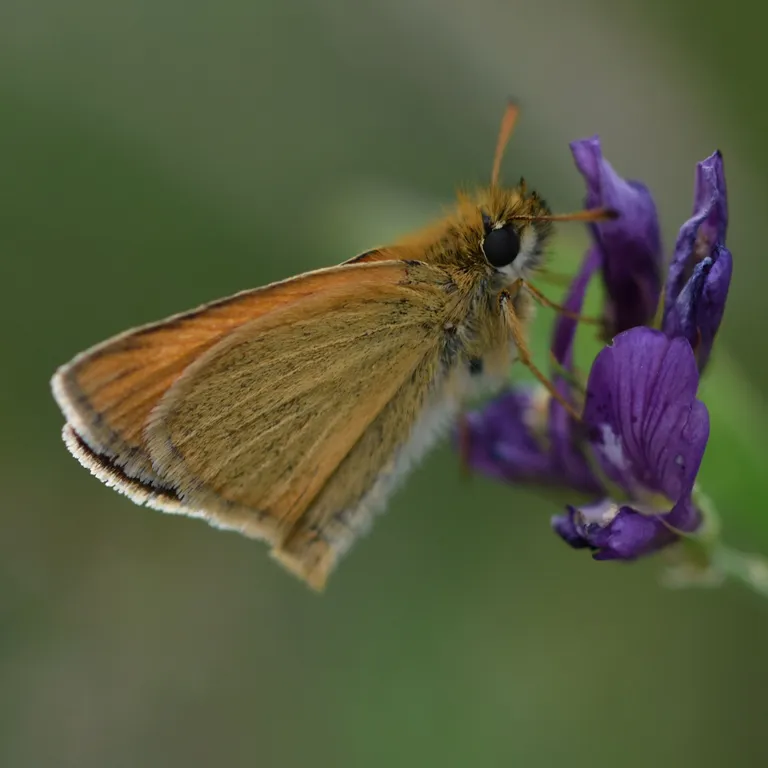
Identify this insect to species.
Thymelicus lineola
